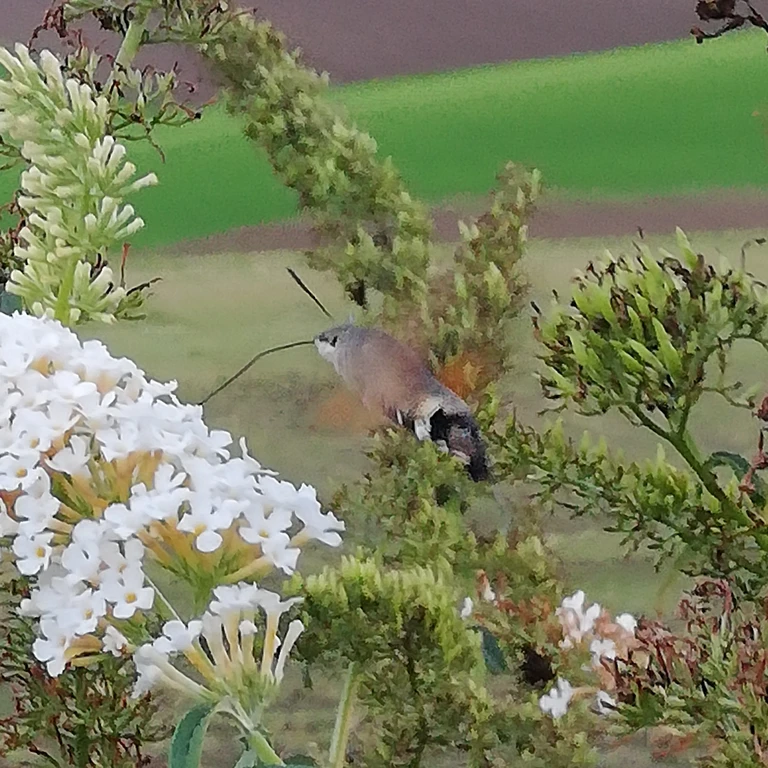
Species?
Macroglossum stellatarum
